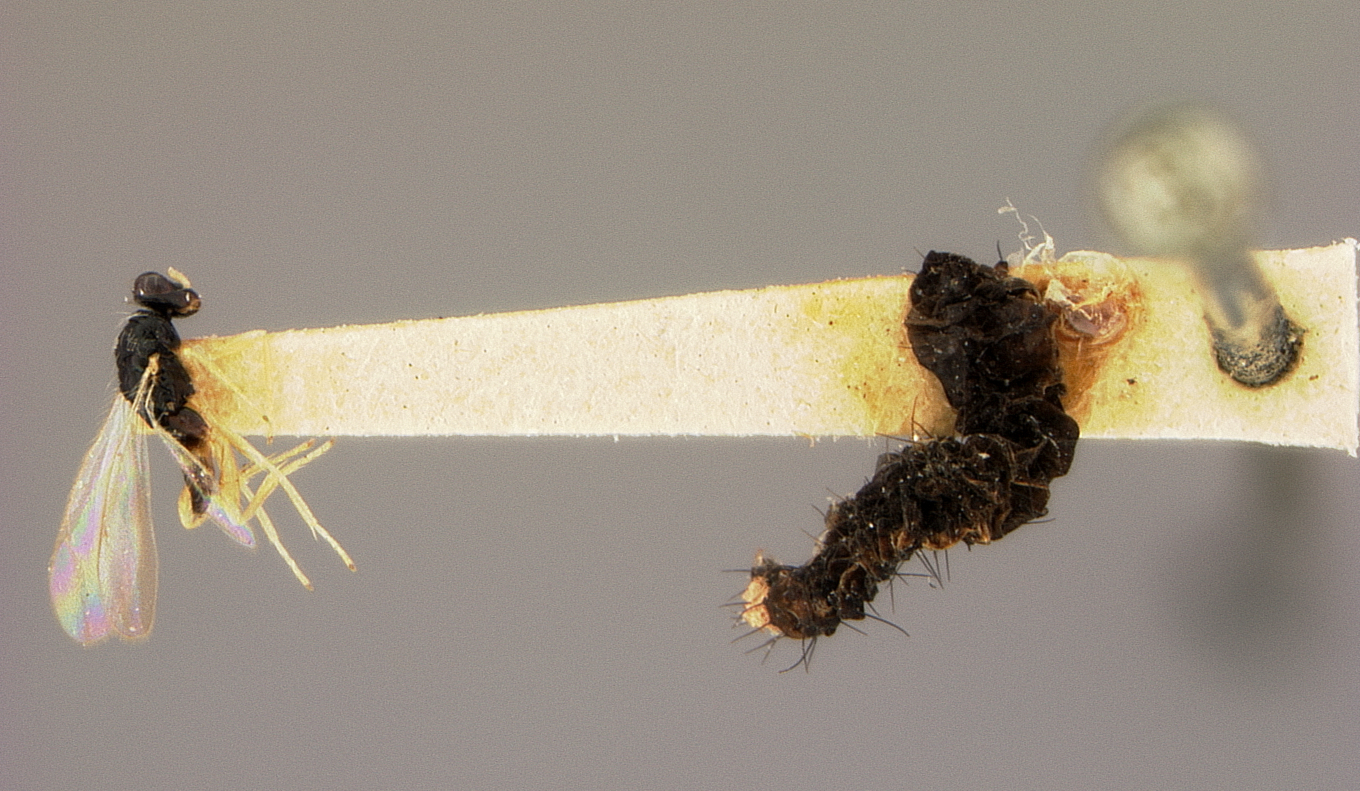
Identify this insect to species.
Euplectrus japonicus
